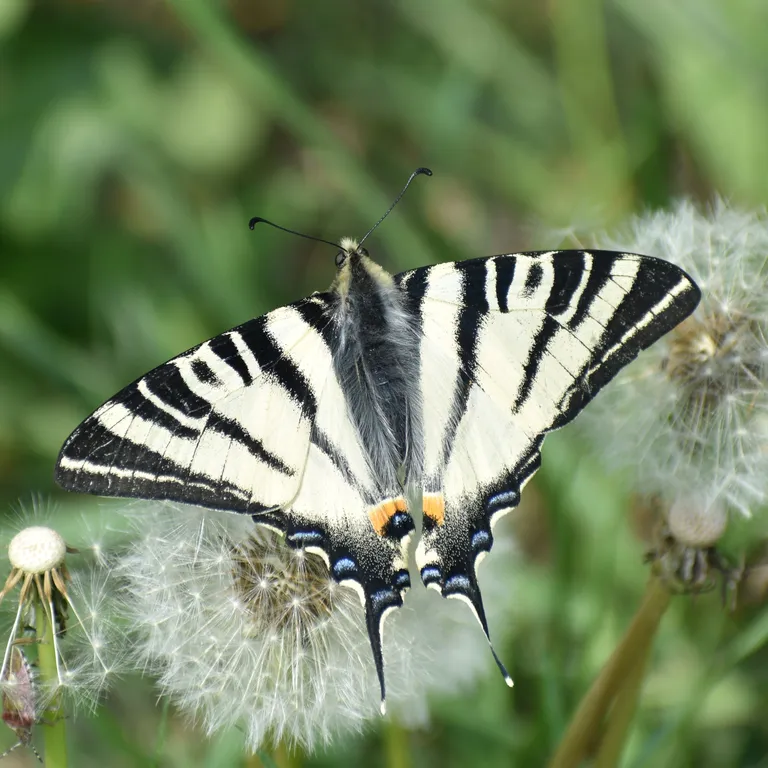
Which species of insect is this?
Iphiclides podalirius
